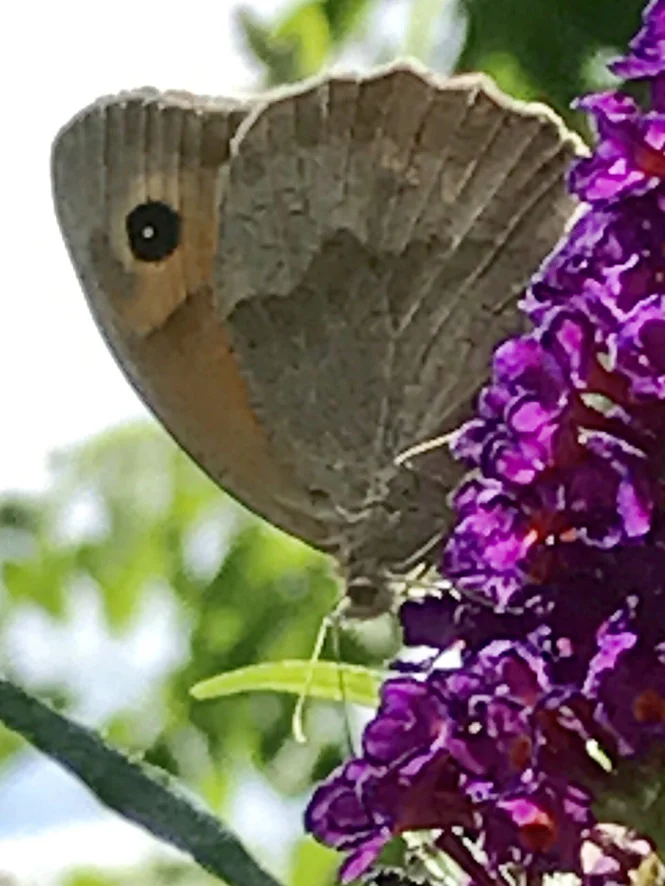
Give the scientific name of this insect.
Maniola jurtina
